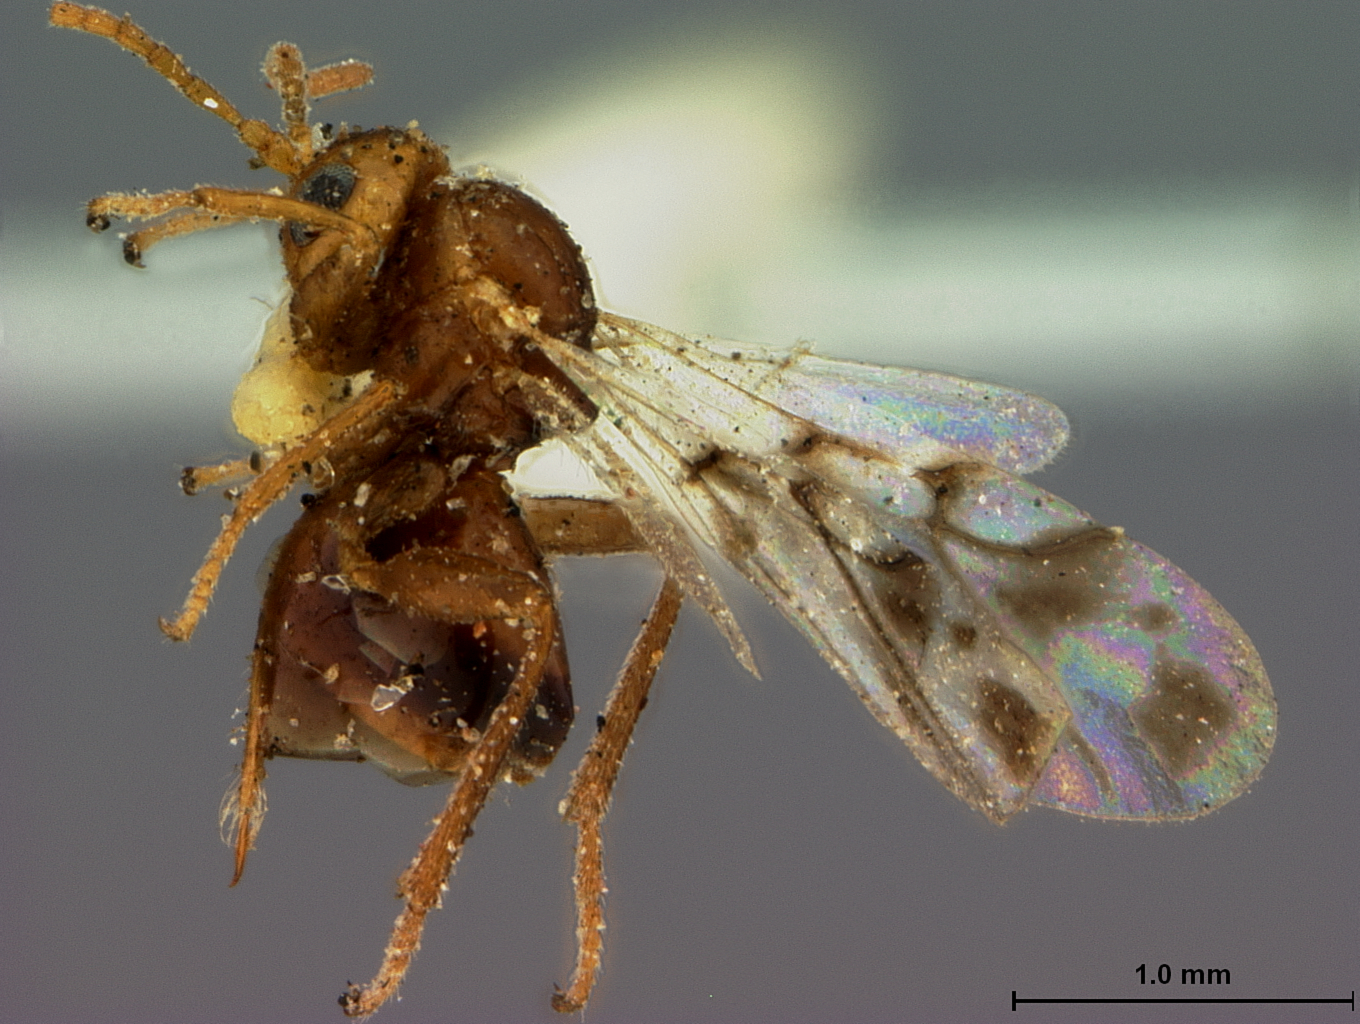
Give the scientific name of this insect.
Dryophanta pulchripennis
